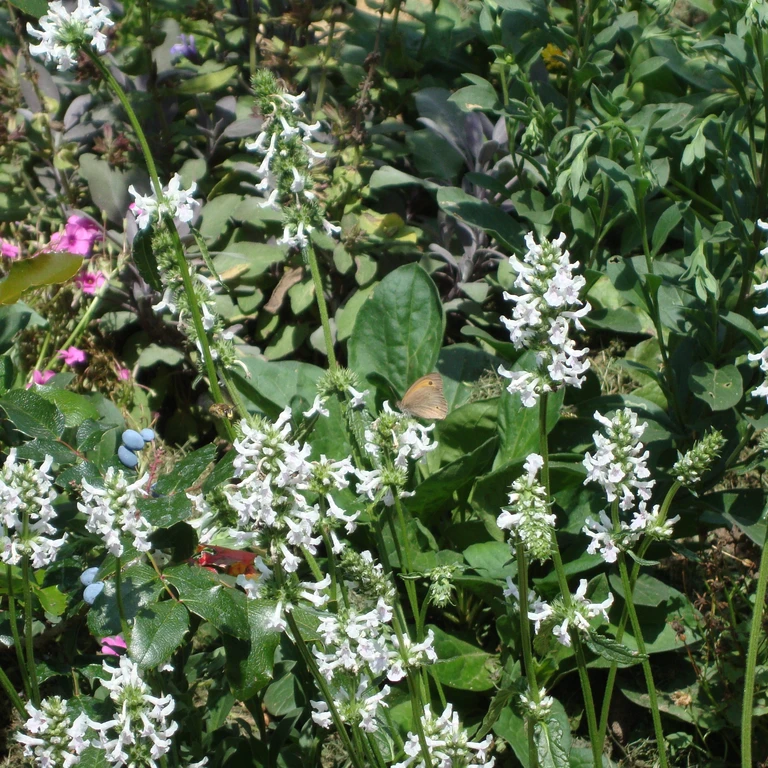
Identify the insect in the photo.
Maniola jurtina
